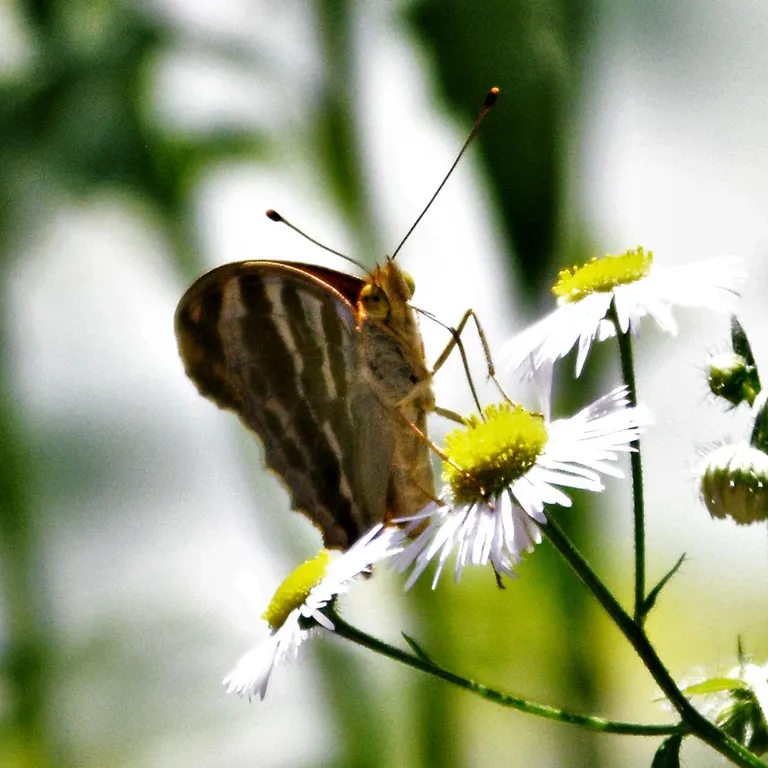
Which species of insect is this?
Argynnis paphia
